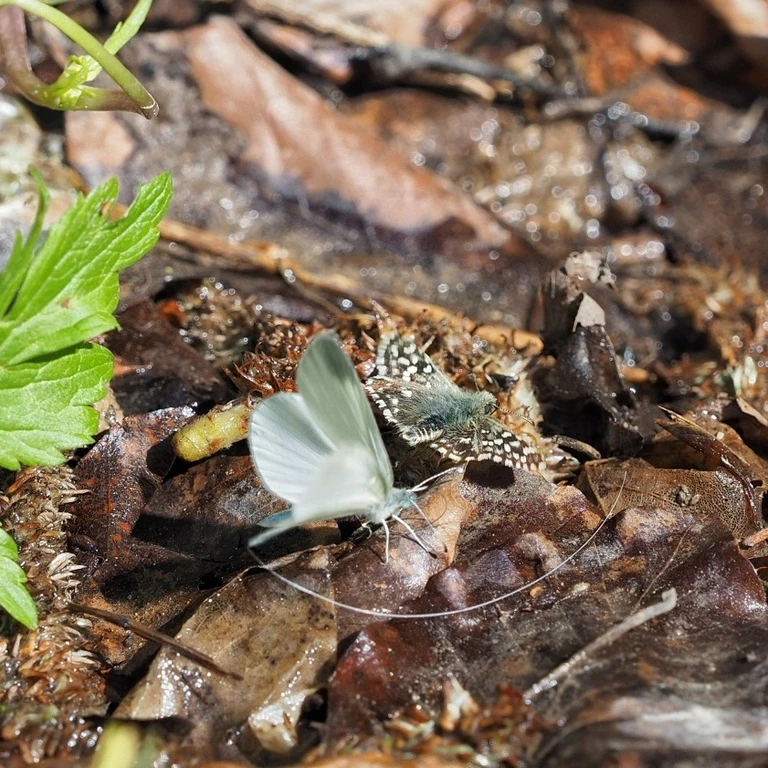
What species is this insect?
Leptidea sinapis/juvernica
